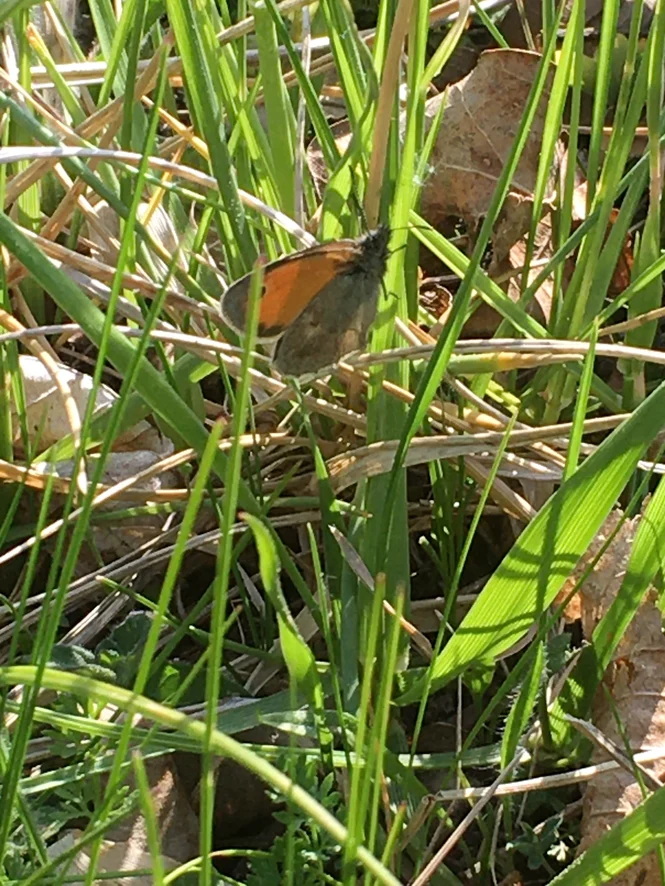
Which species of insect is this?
Coenonympha pamphilus
